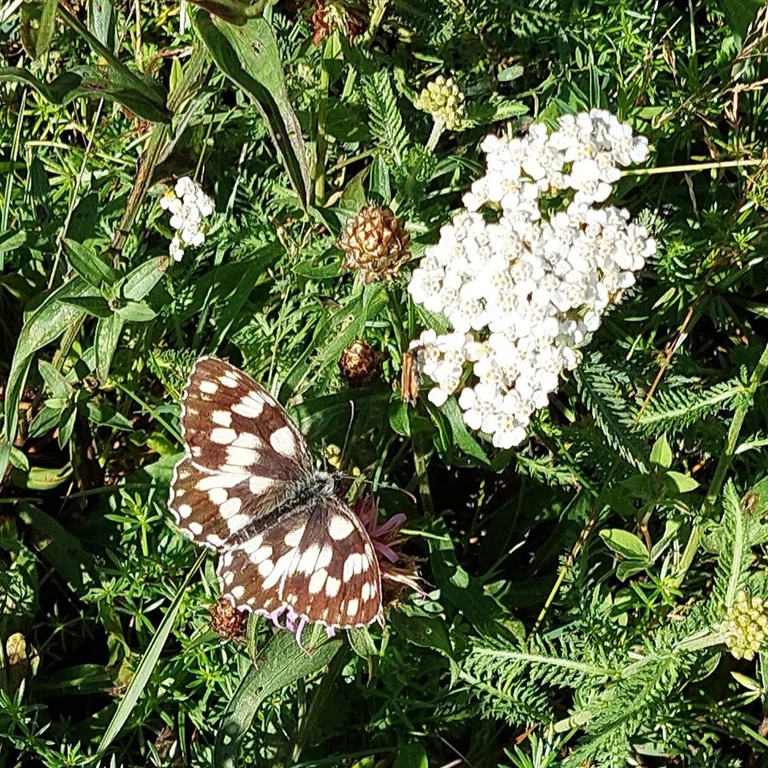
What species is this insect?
Melanargia galathea
